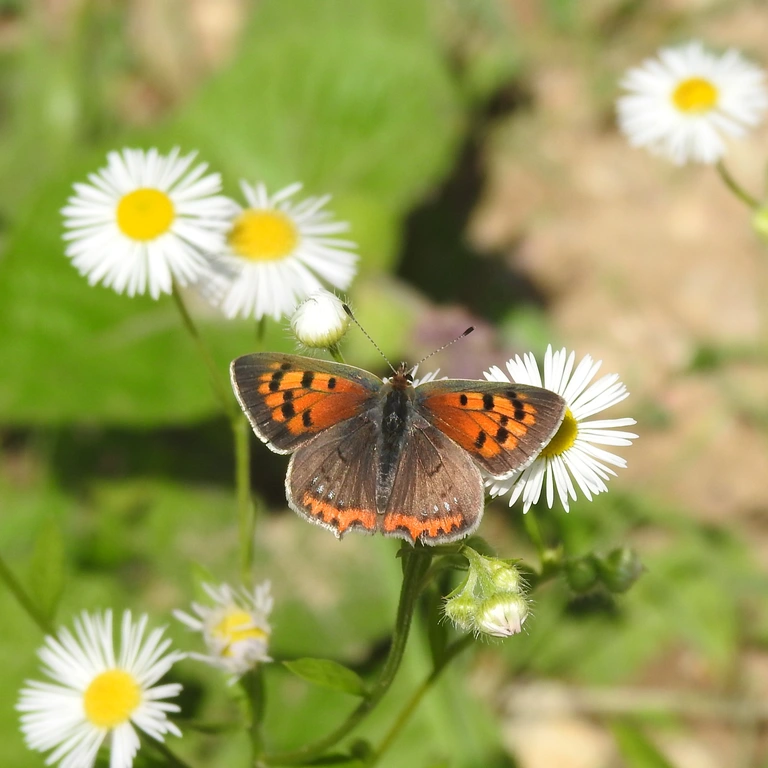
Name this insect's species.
Lycaena phlaeas
